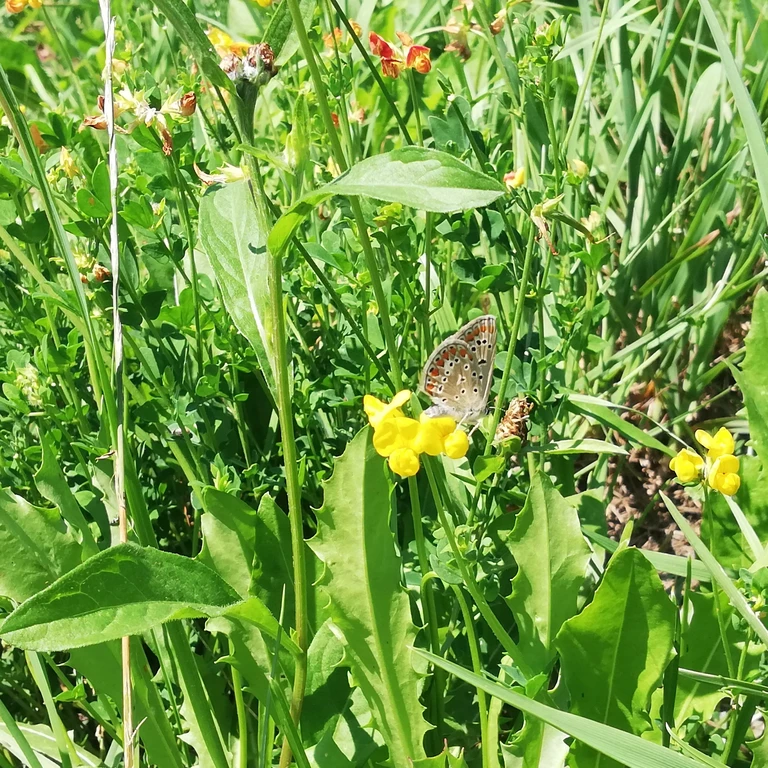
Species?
Polyommatus icarus
